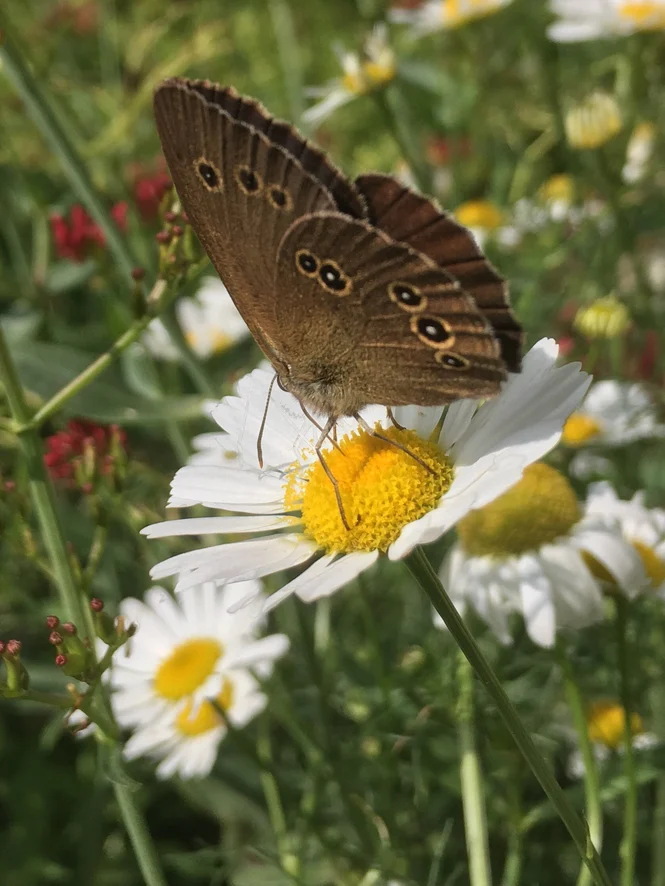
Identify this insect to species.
Aphantopus hyperantus
